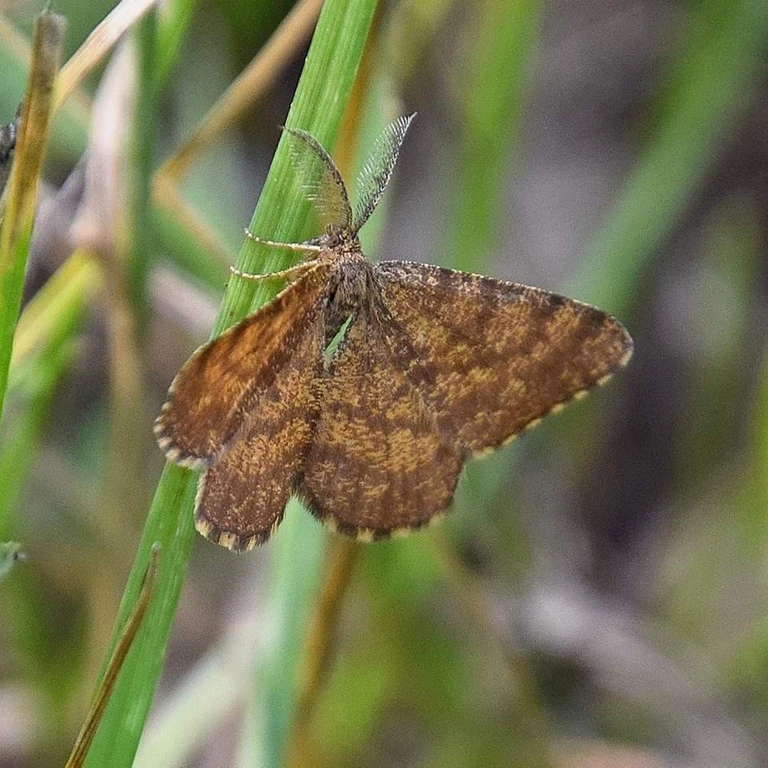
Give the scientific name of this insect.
Ematurga atomaria
